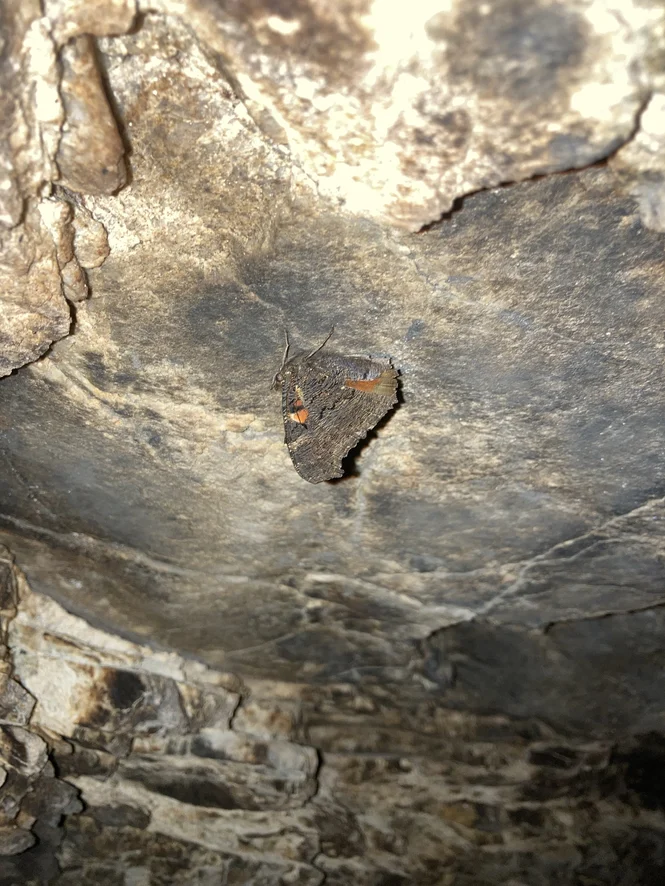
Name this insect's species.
Aglais io
